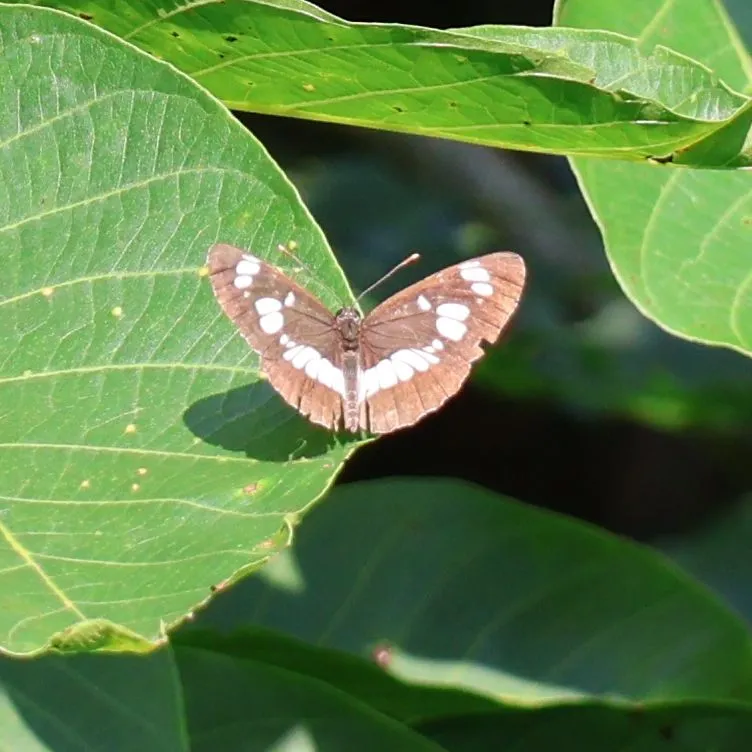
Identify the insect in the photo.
Neptis rivularis
